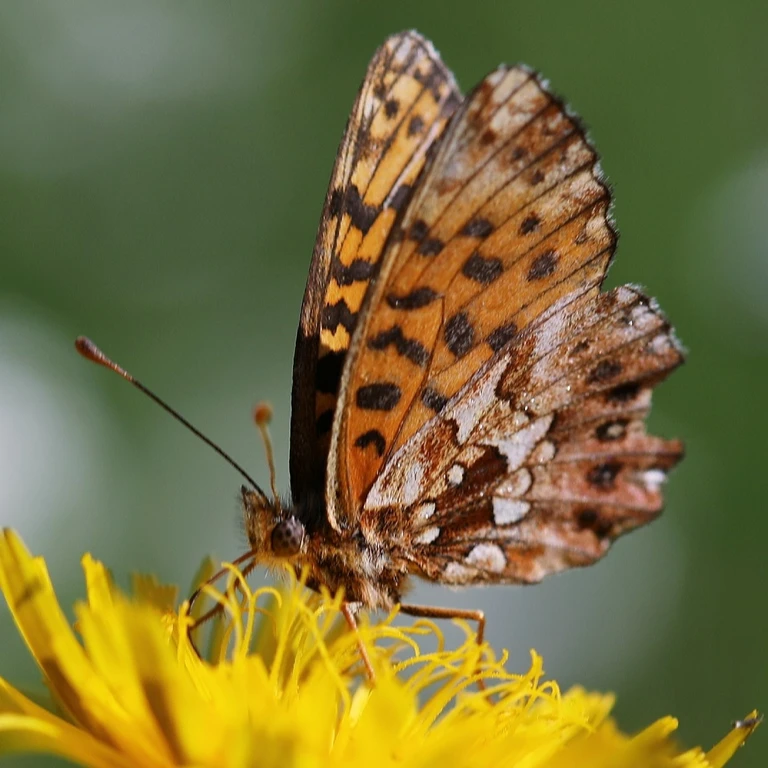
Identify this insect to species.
Boloria dia
